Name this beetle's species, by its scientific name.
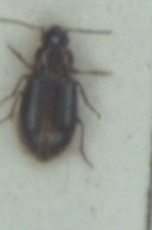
Bradycellus ruficollis
